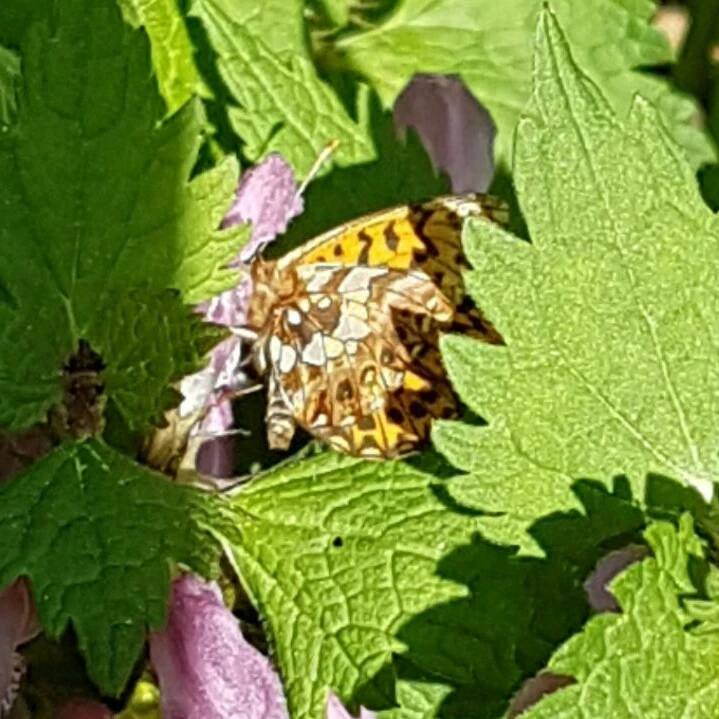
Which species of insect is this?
Boloria dia
